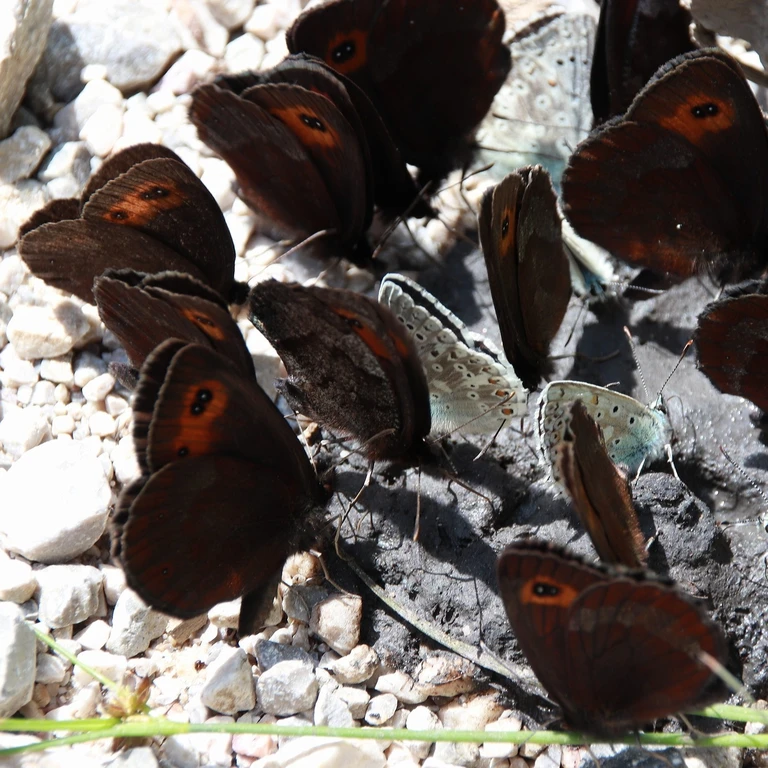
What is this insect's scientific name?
Erebia aethiops
